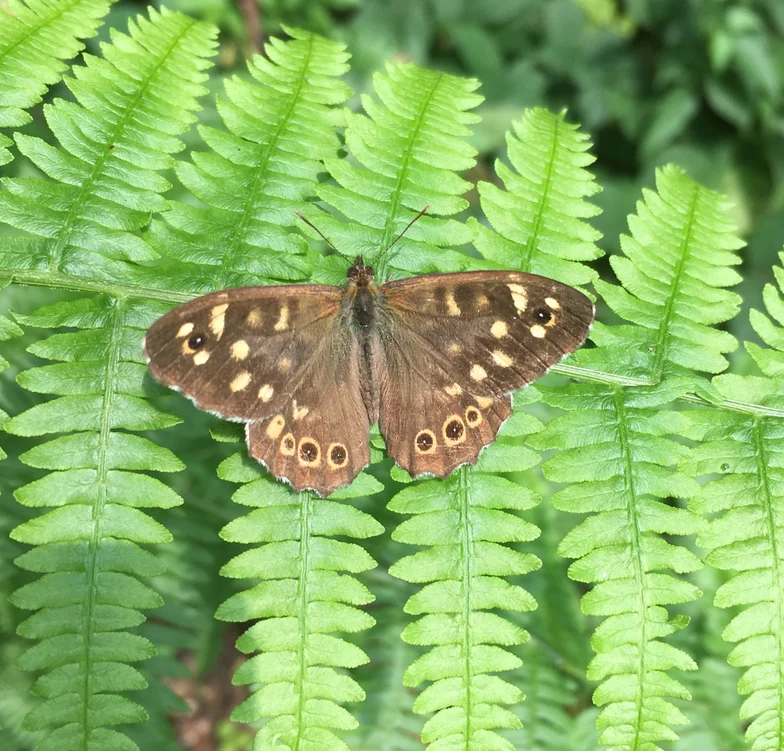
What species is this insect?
Pararge aegeria
